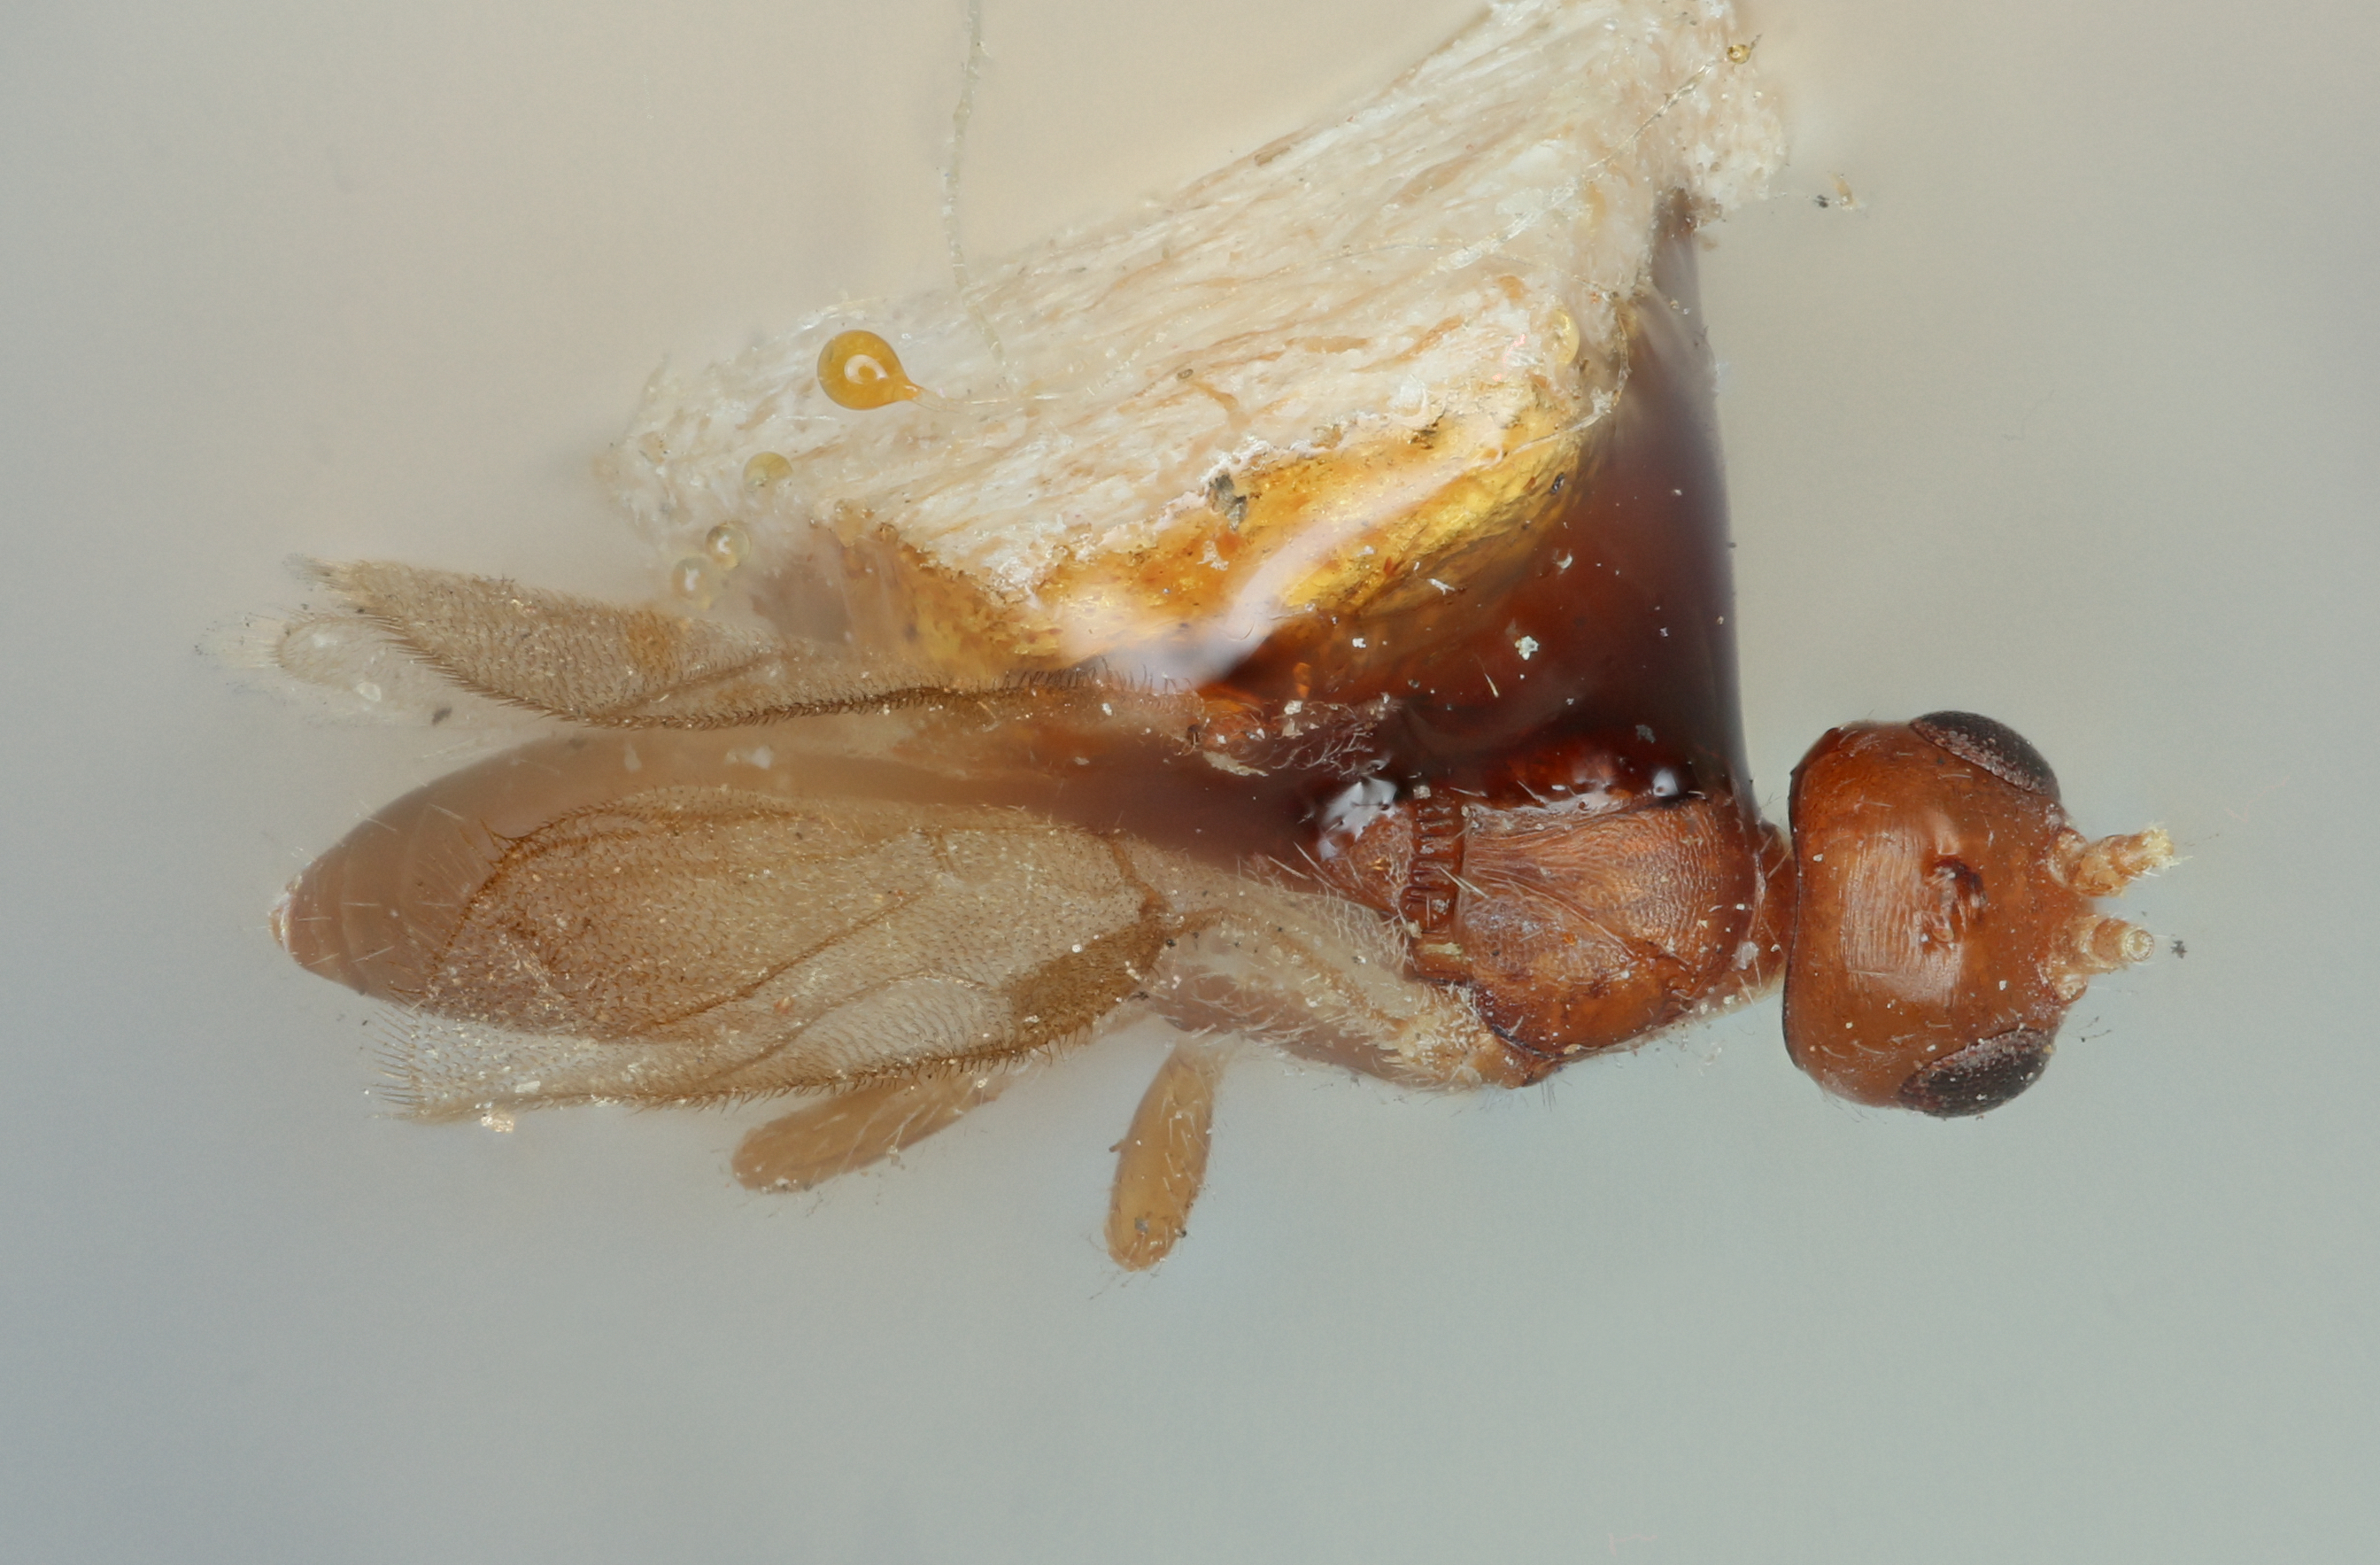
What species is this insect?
Caenophanes pityophthori
